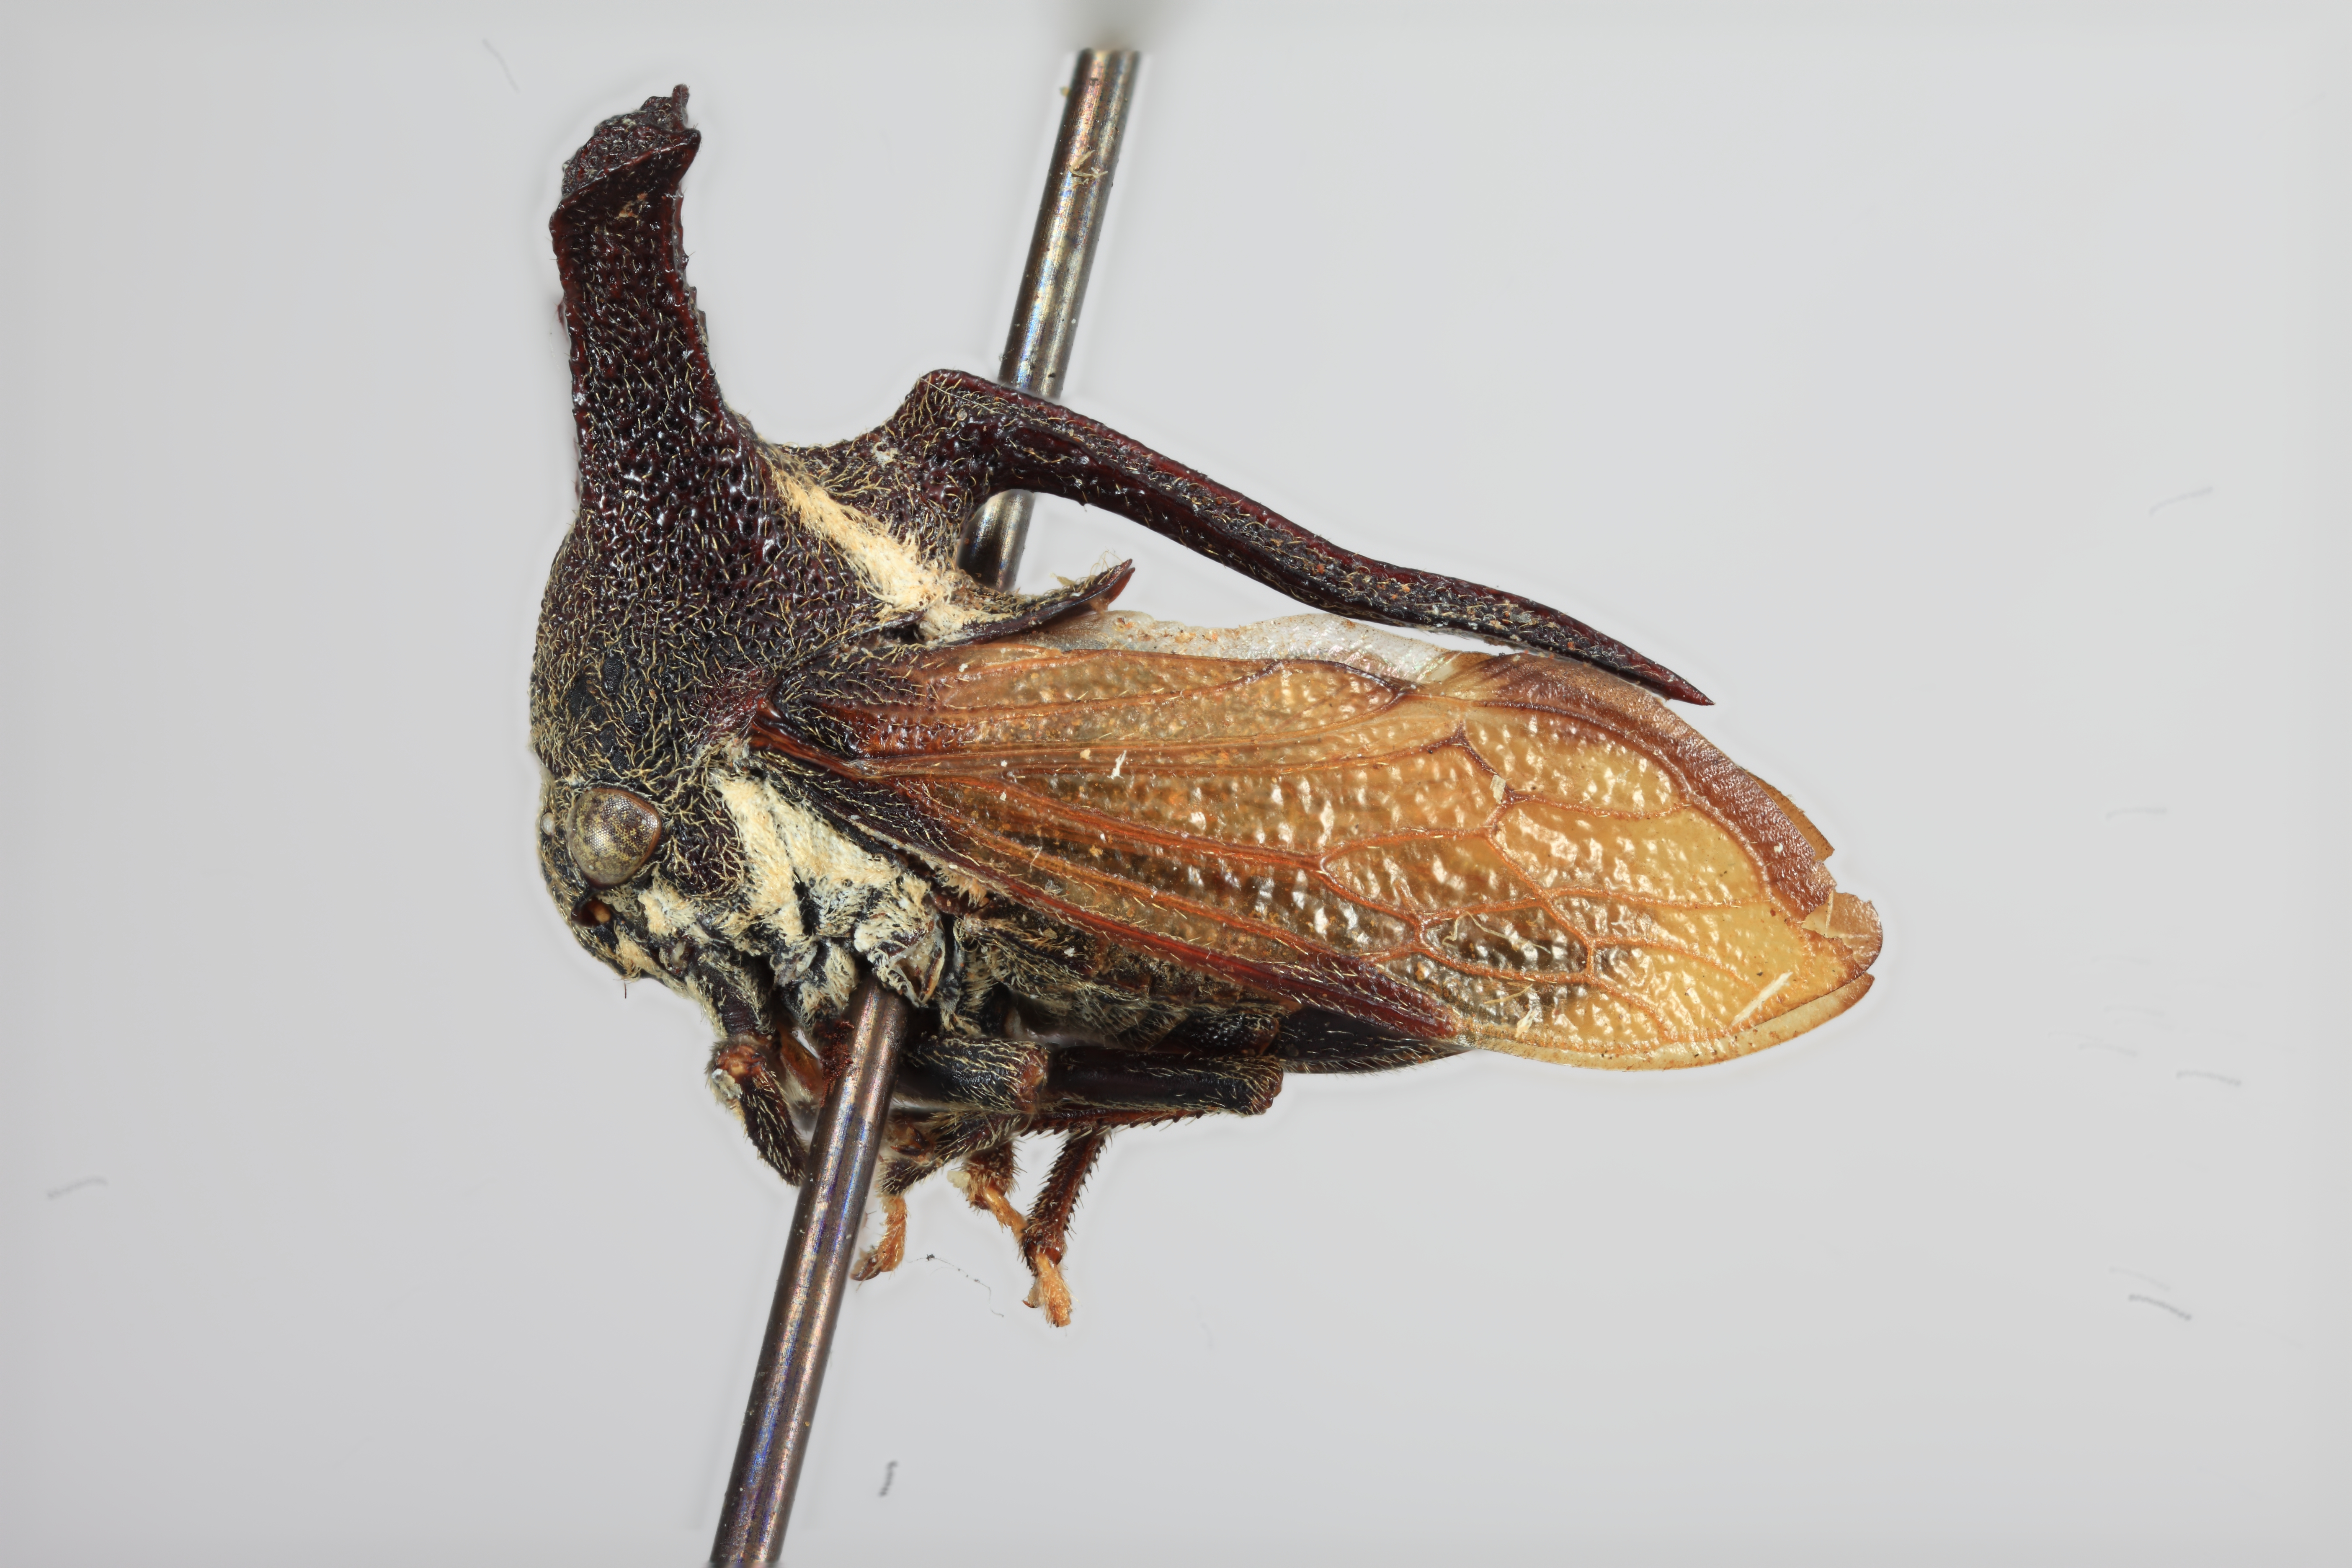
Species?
Anchon gunni
